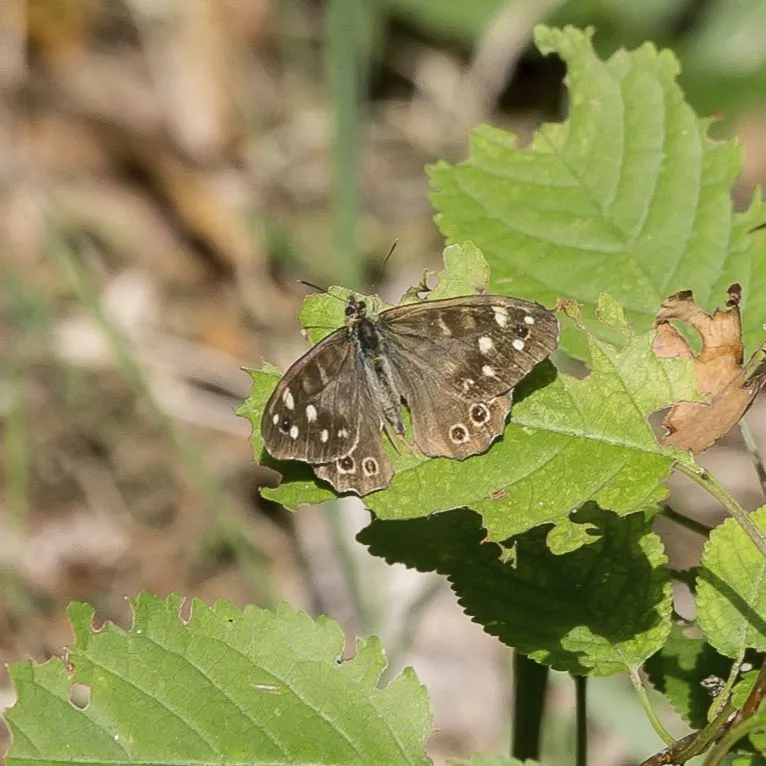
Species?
Pararge aegeria
